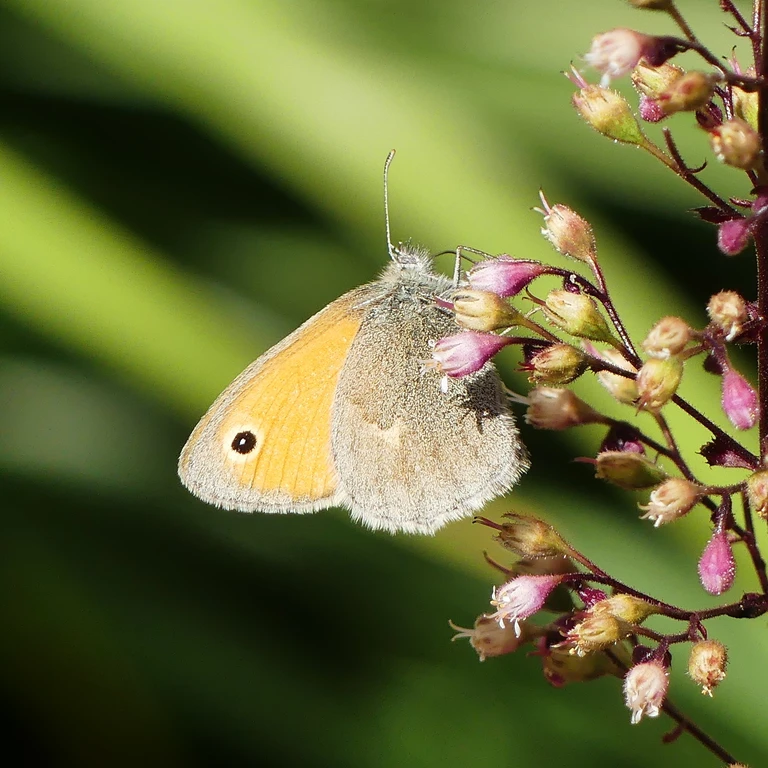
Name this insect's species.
Coenonympha pamphilus
